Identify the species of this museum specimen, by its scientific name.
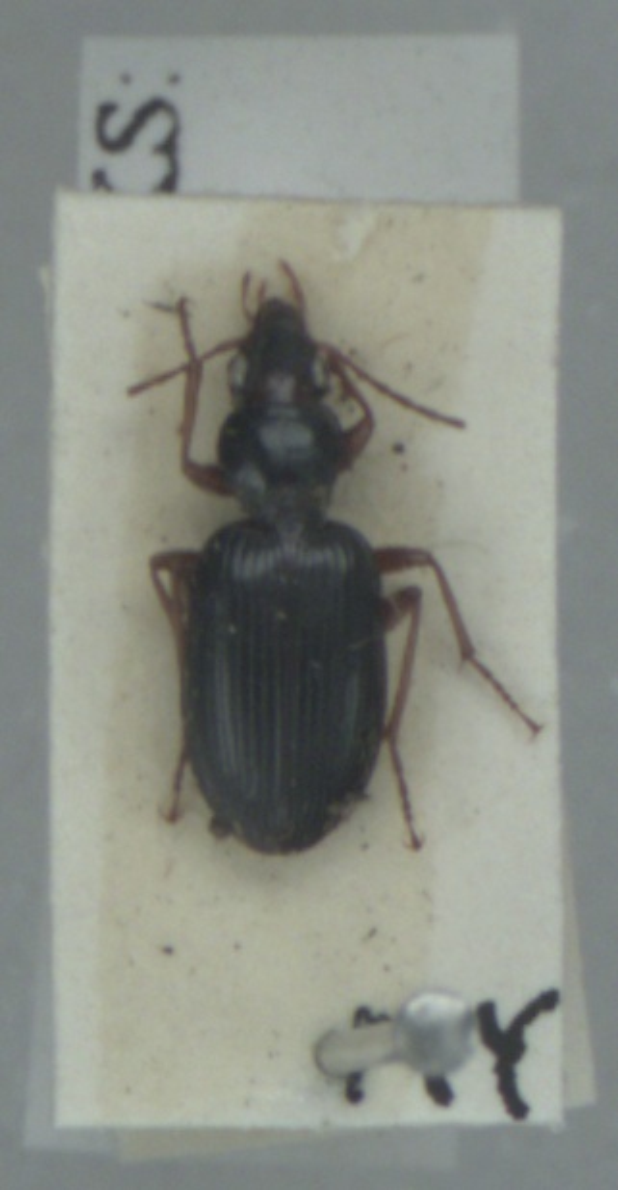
Paranchus albipes
